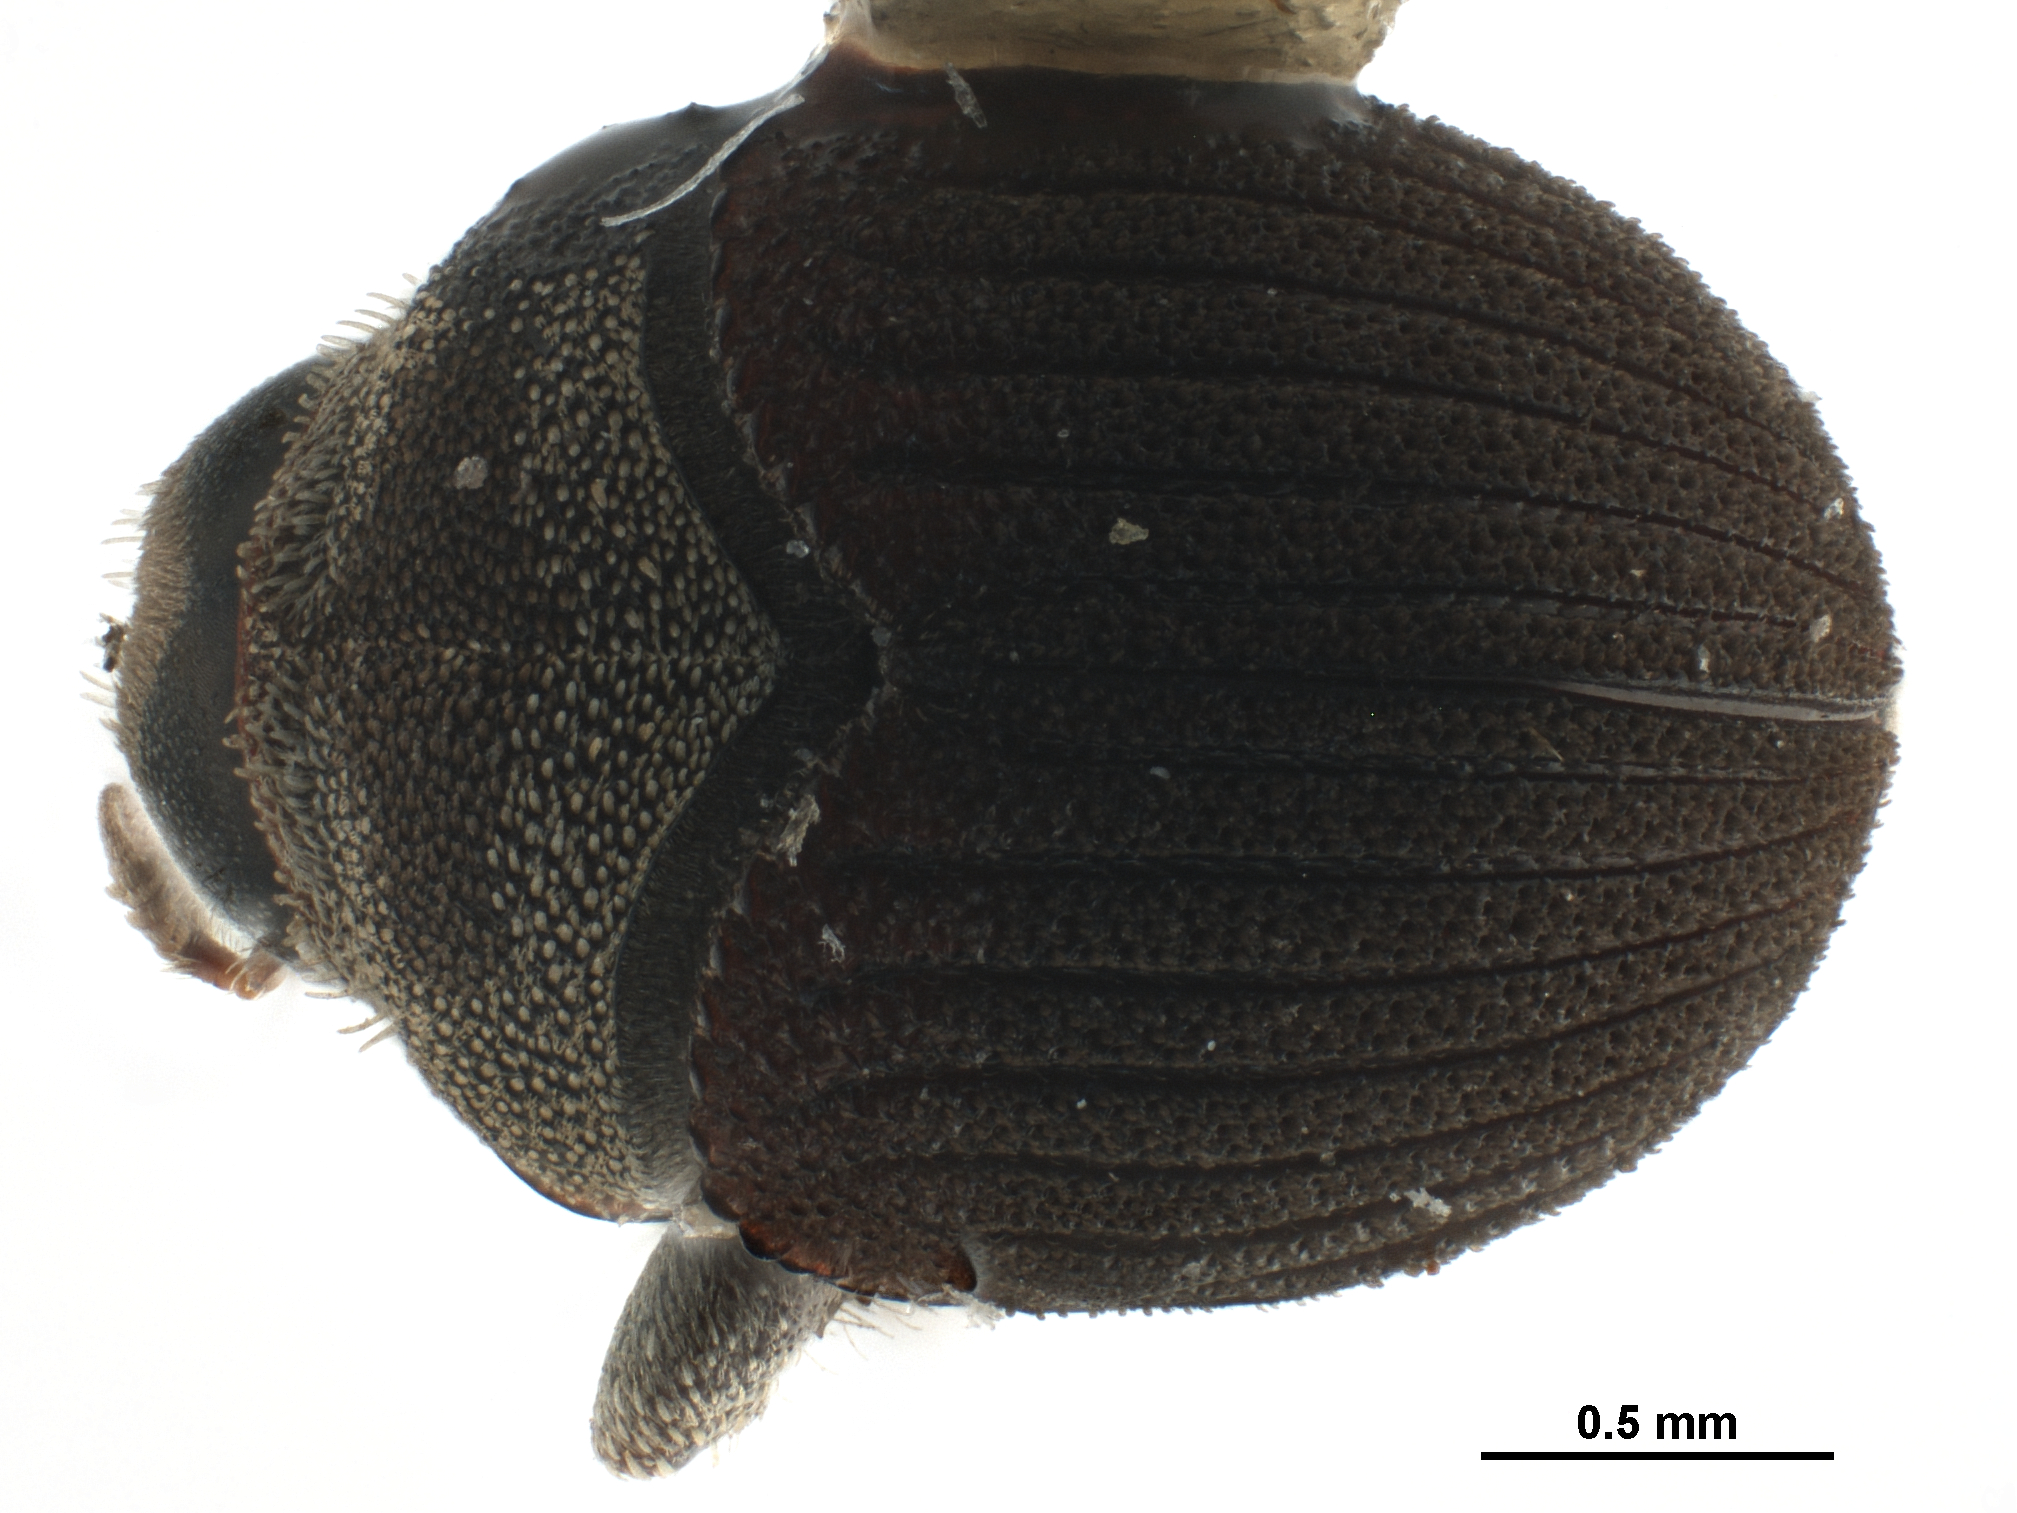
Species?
Sphaerotrypes coimbatorensis
